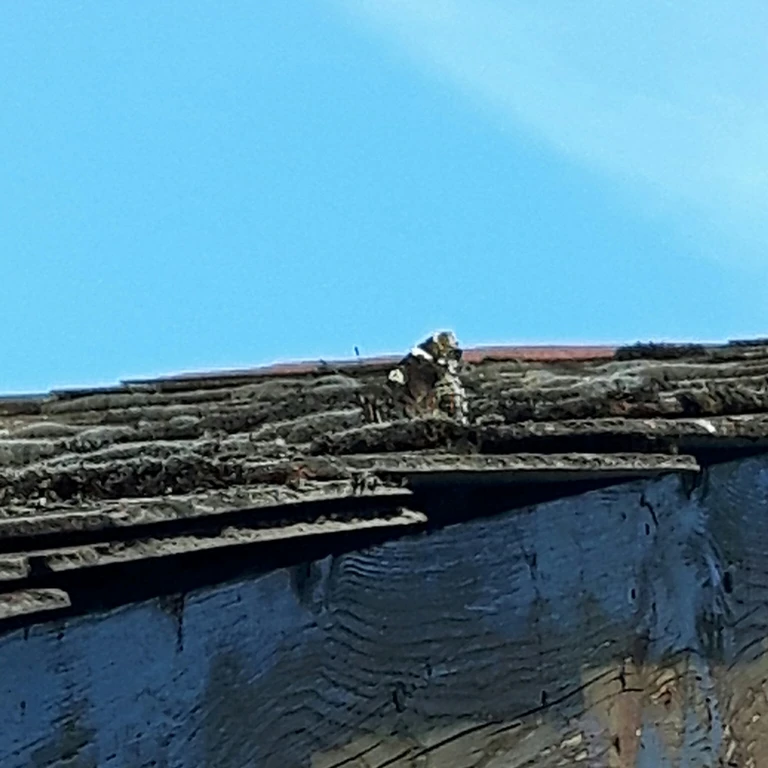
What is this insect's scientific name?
Vanessa atalanta
